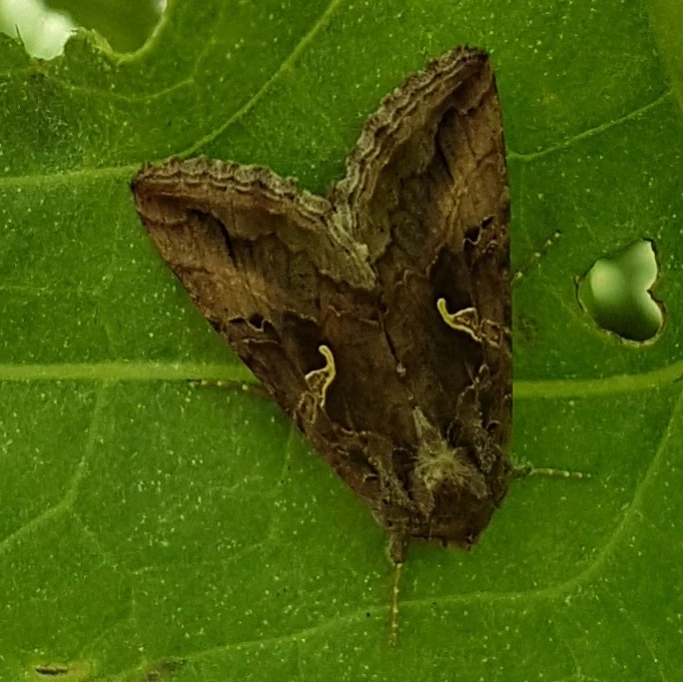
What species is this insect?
Autographa gamma
